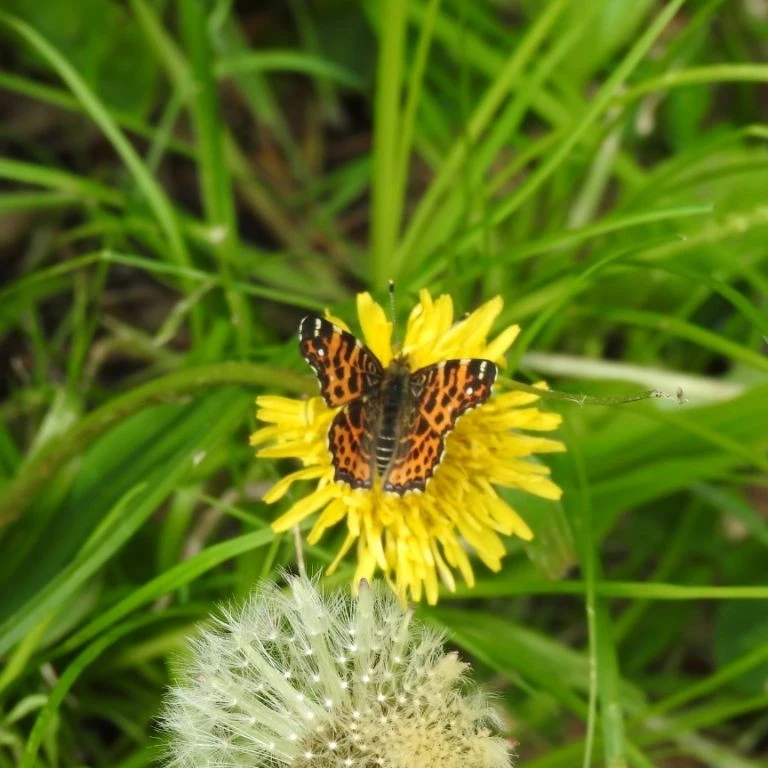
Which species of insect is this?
Araschnia levana
